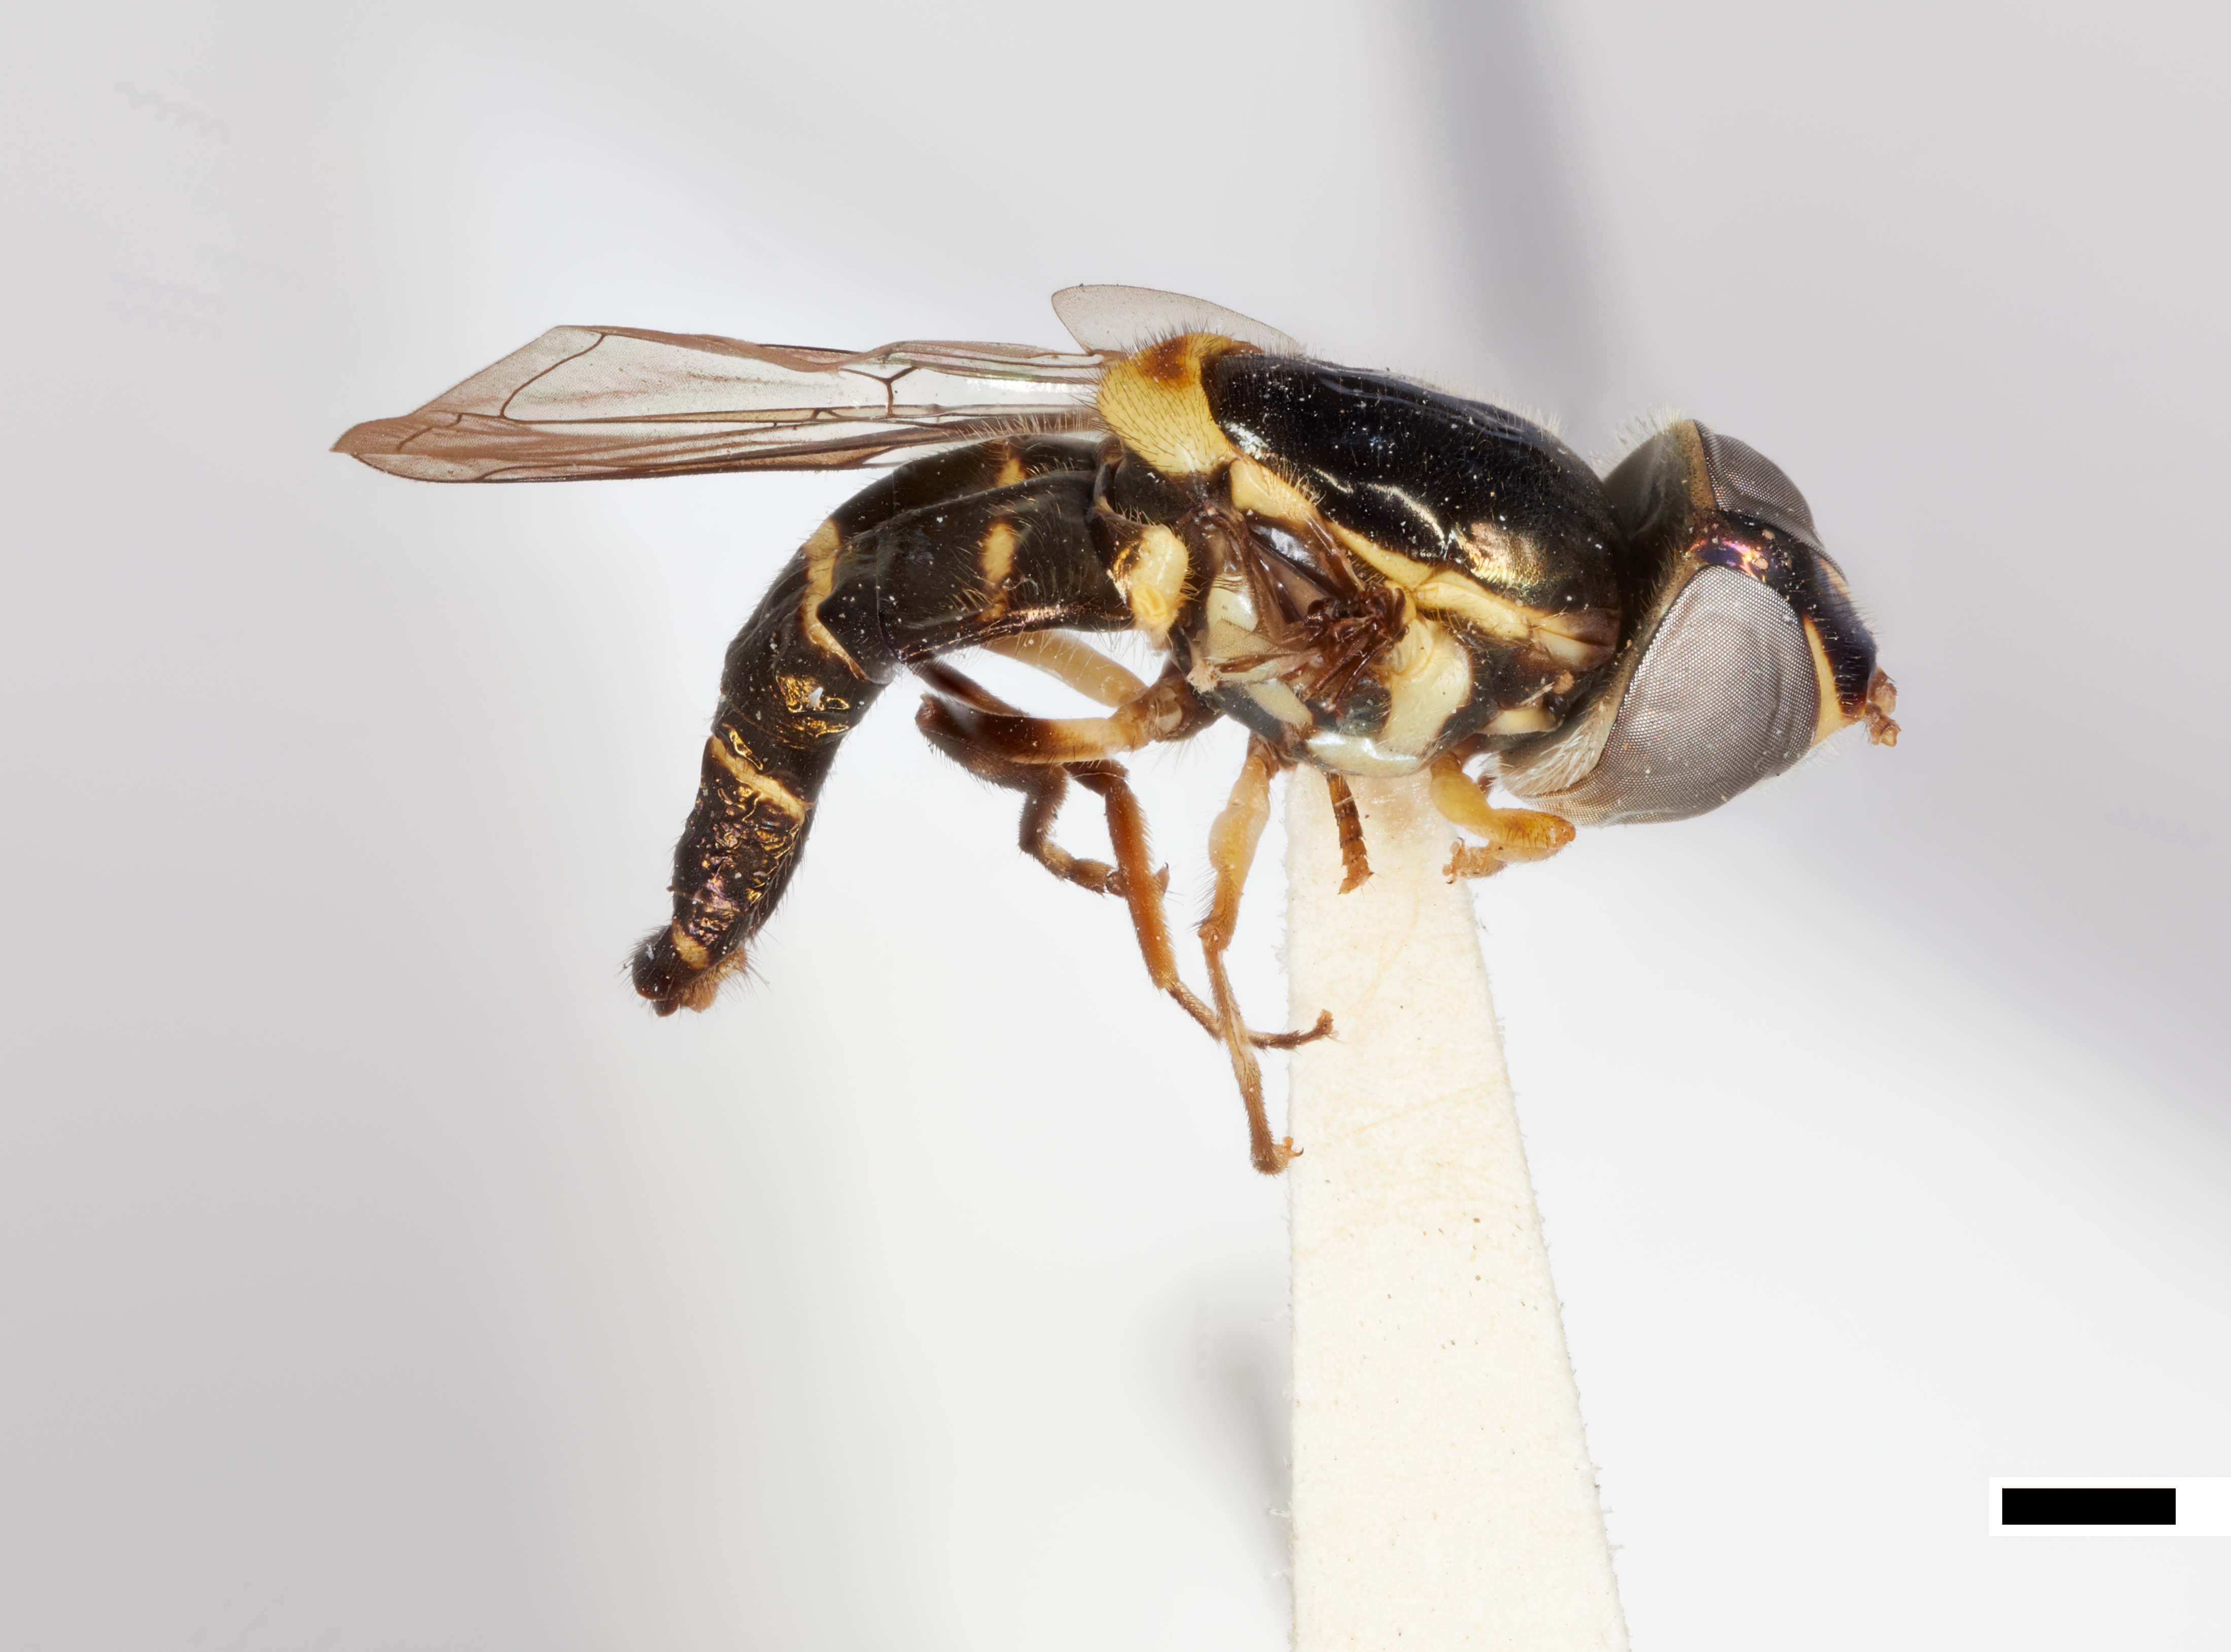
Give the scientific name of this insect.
Epistrophe longulus
